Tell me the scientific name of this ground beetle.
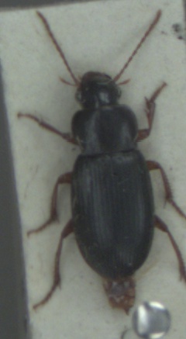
Ophonus rufibarbis
